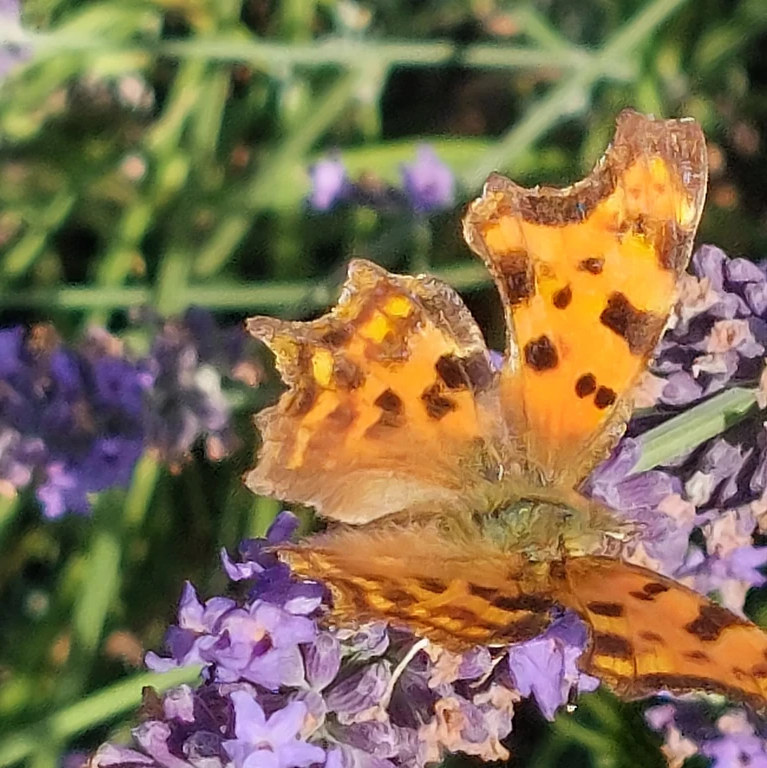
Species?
Polygonia c-album
